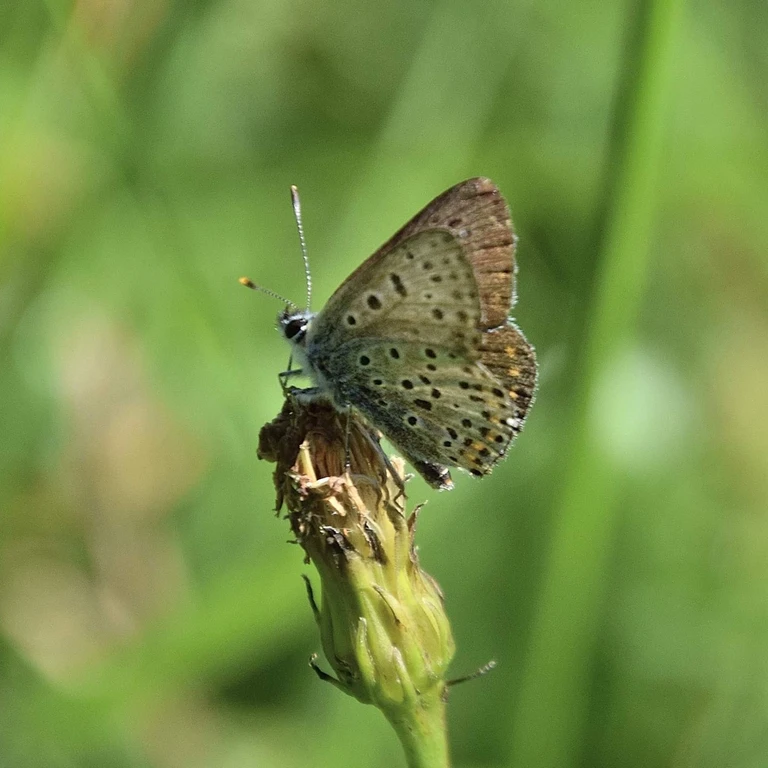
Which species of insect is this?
Lycaena tityrus (also Loweia tityrus)
